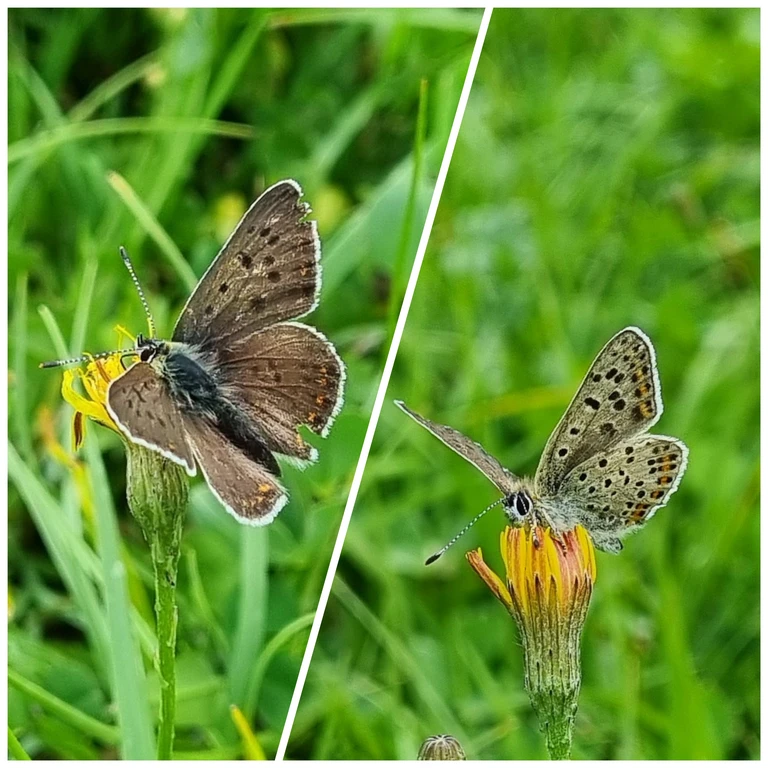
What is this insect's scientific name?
Lycaena tityrus (also Loweia tityrus)
